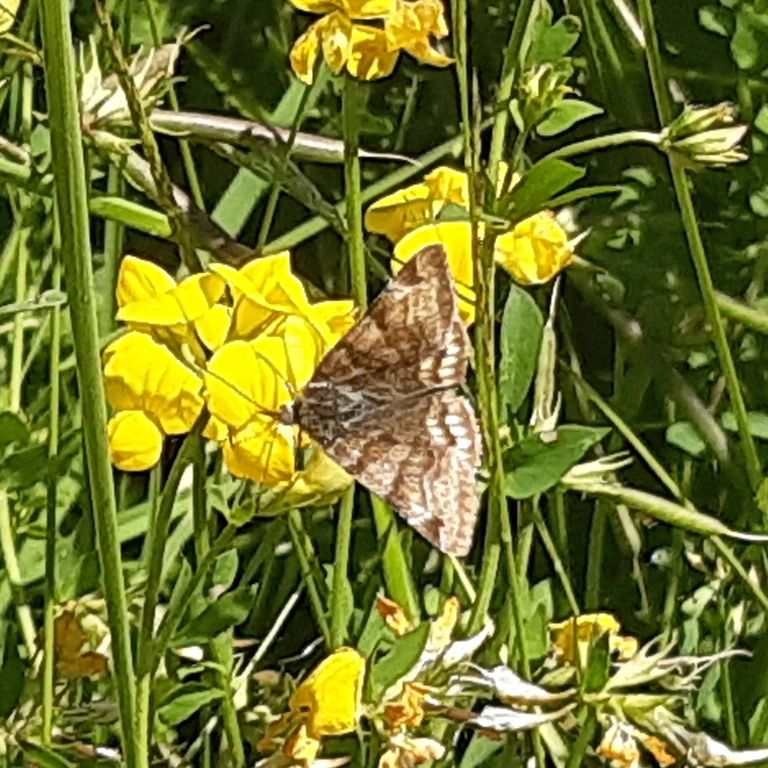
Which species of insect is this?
Euclidia glyphica
